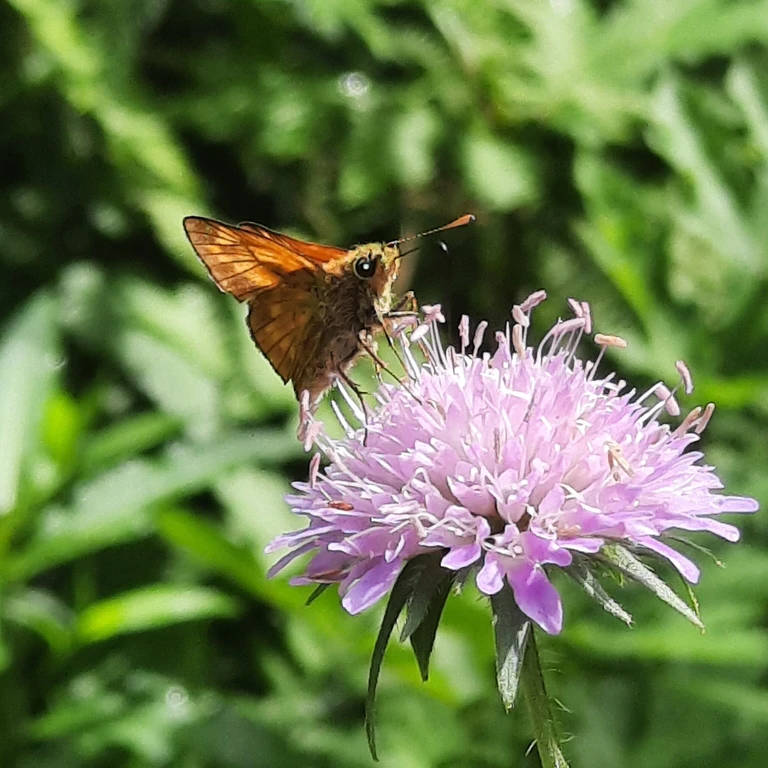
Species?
Ochlodes sylvanus (also Ochlodes venata)
